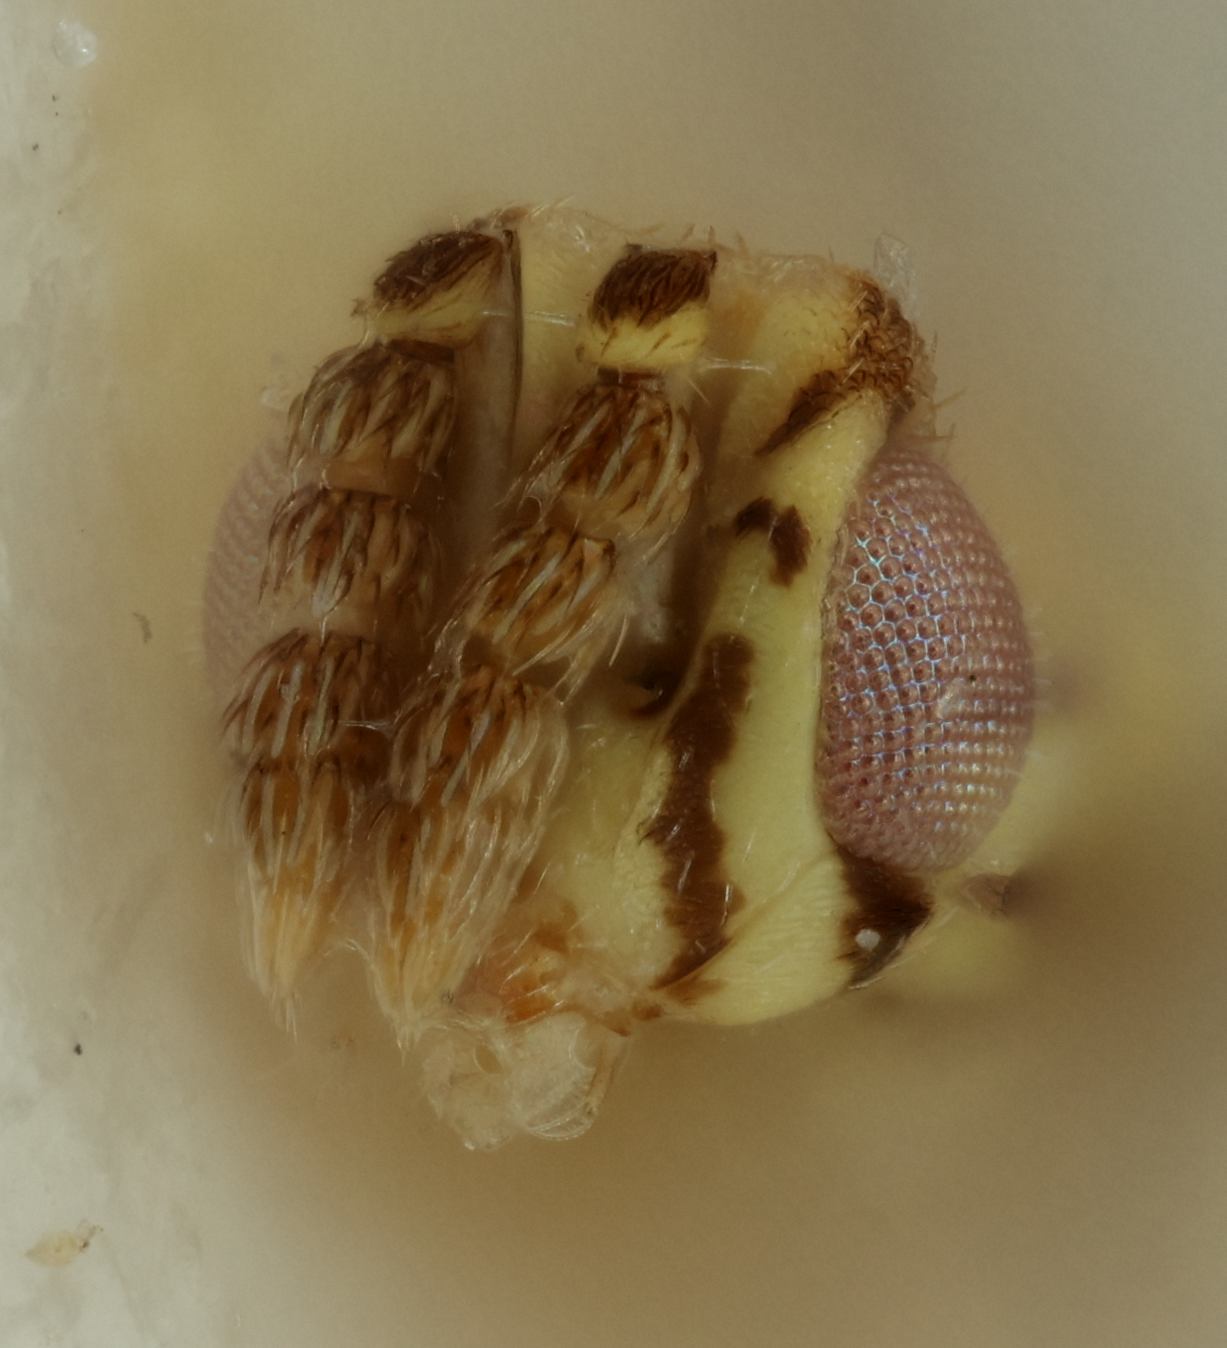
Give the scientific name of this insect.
Cirrospilus coachellae
